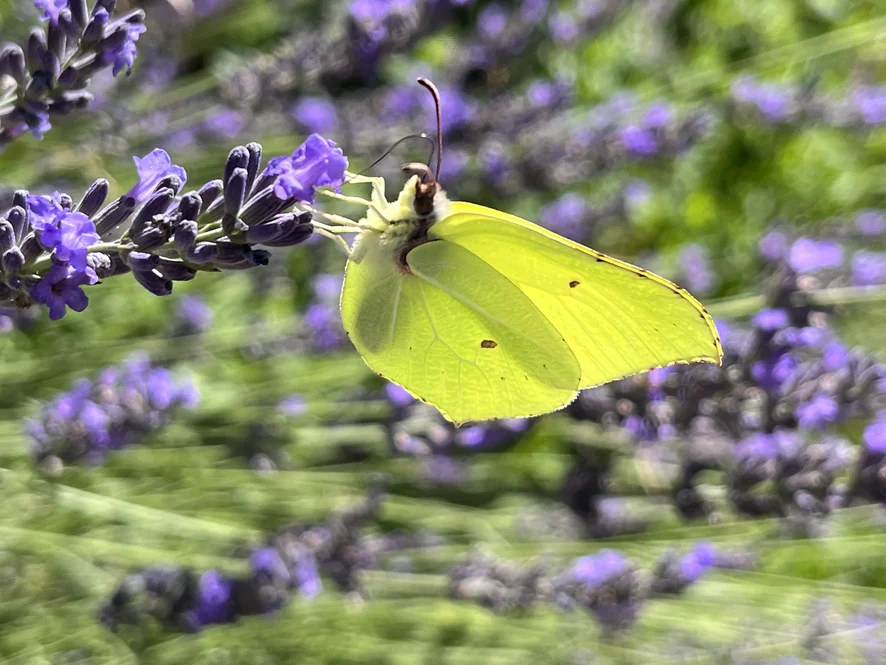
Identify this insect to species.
Gonepteryx rhamni
